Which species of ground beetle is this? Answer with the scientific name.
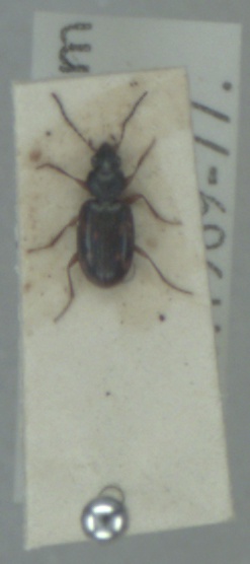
Bembidion fumigatum
